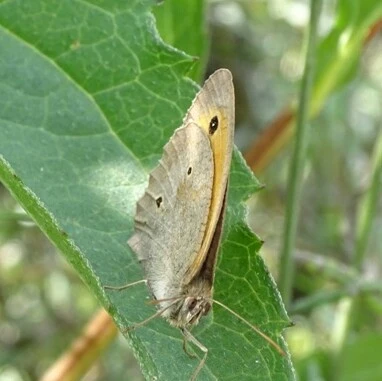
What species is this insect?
Maniola jurtina
